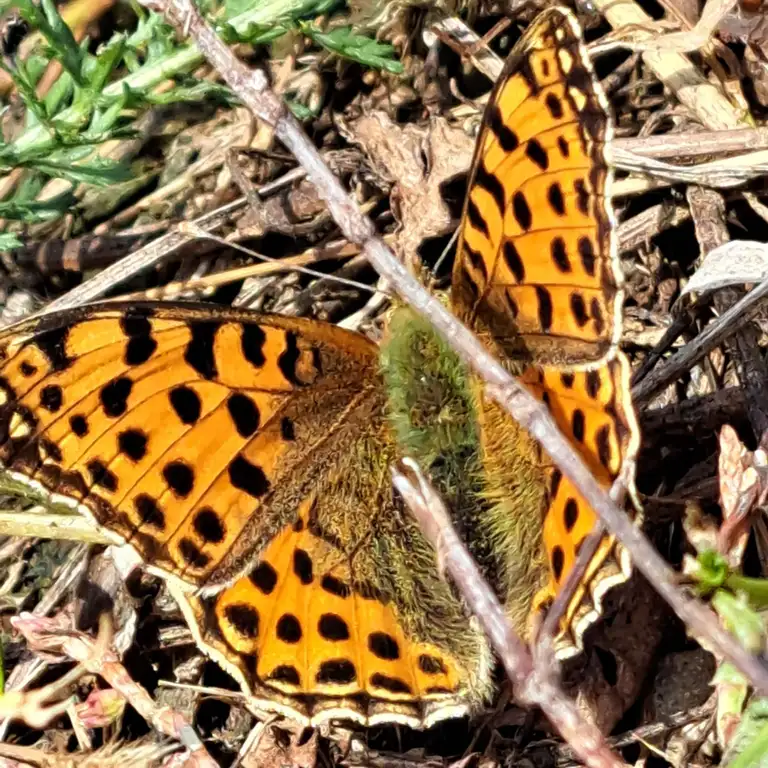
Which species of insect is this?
Issoria lathonia
